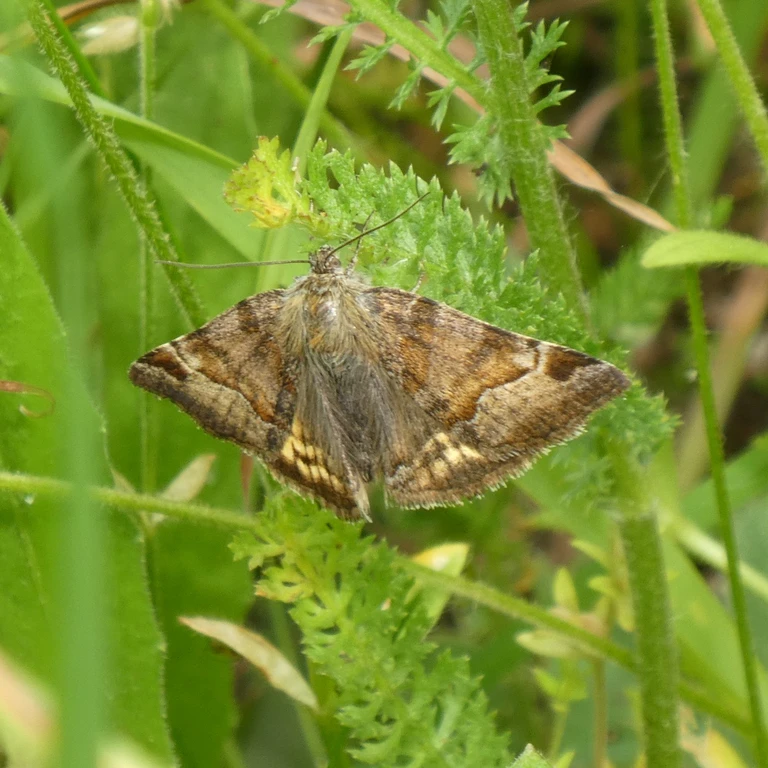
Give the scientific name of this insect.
Euclidia glyphica
